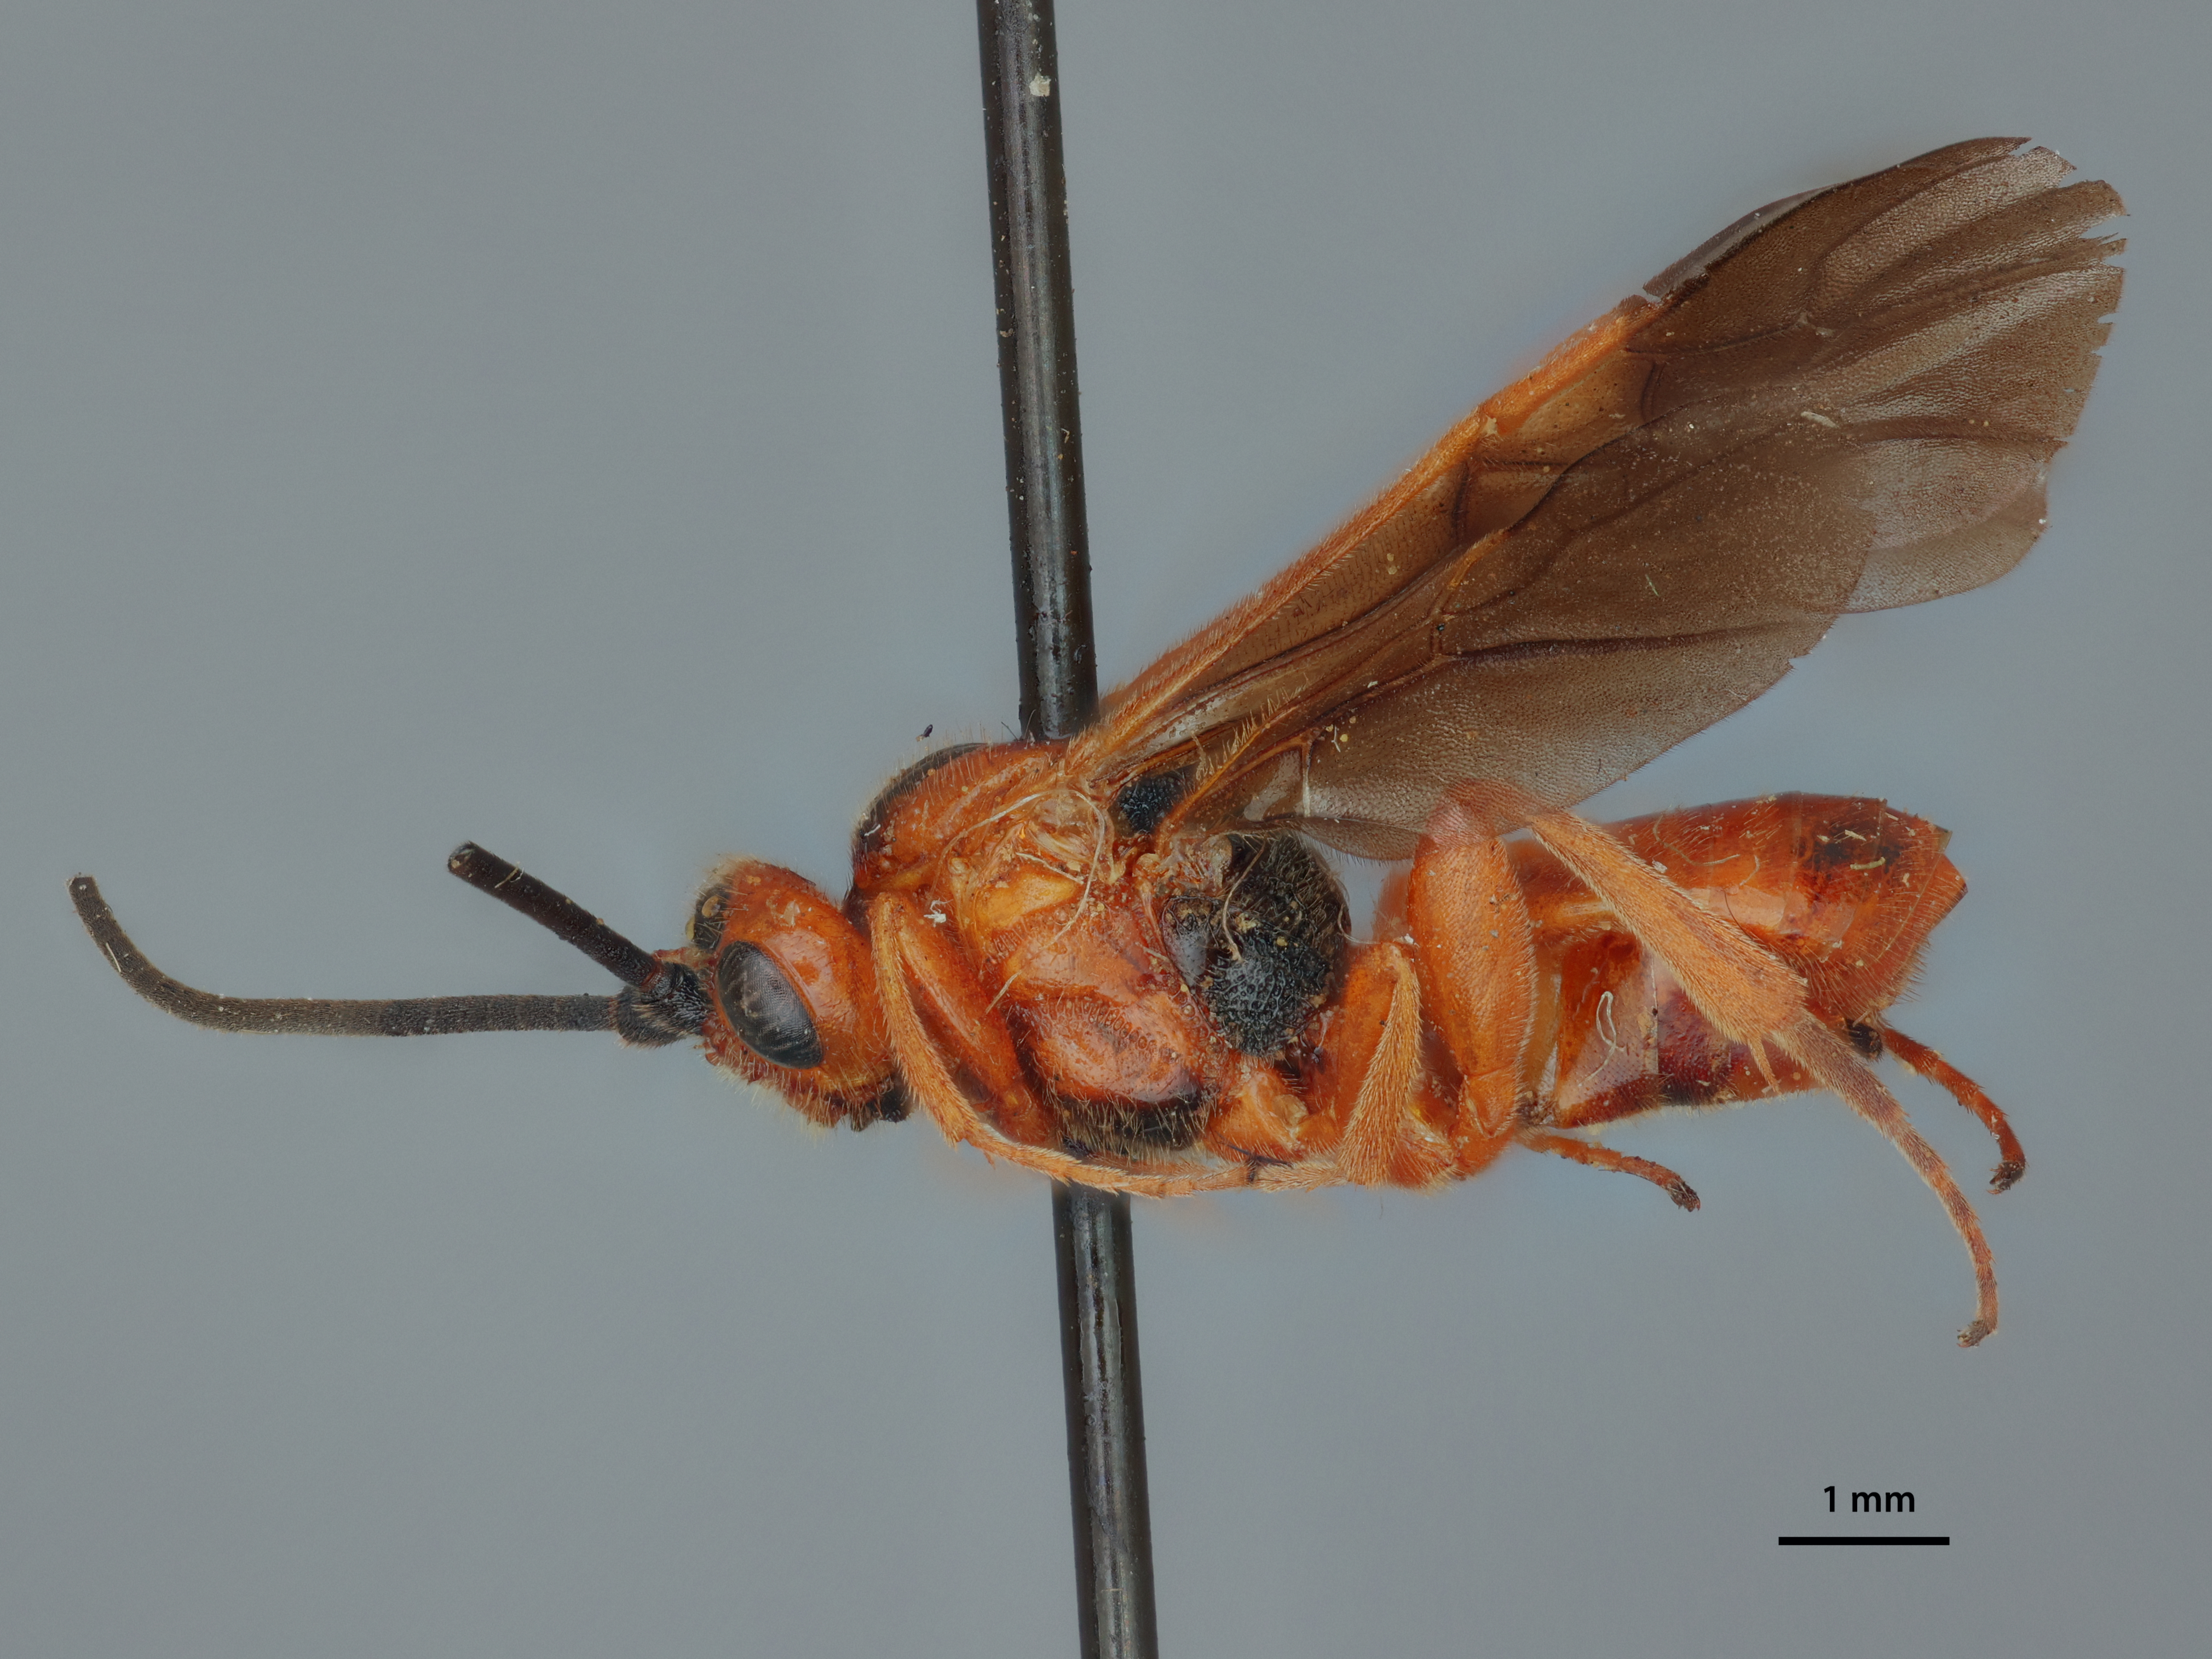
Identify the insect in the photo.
Cardiochiles rubidus
